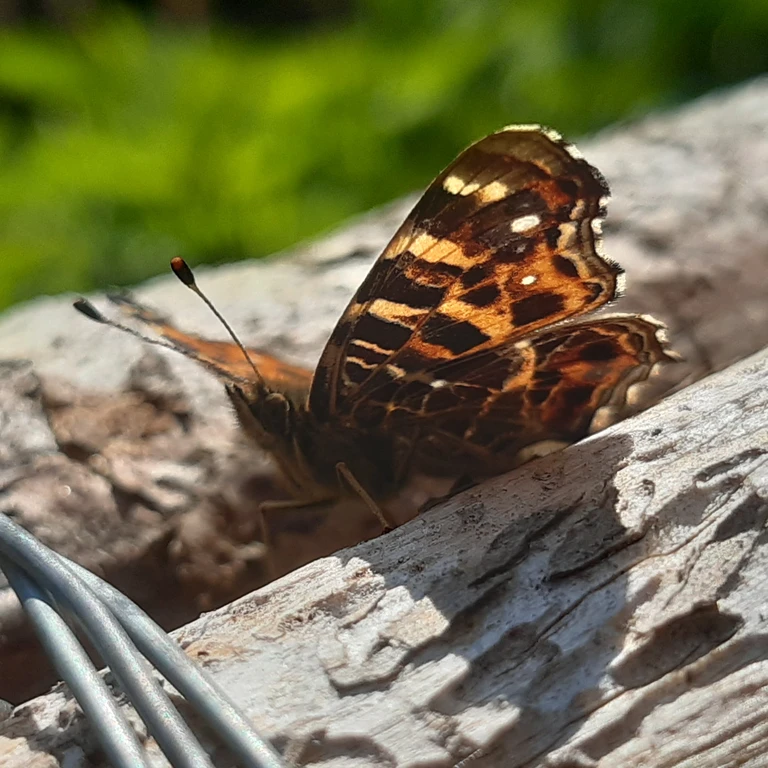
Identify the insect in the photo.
Araschnia levana
